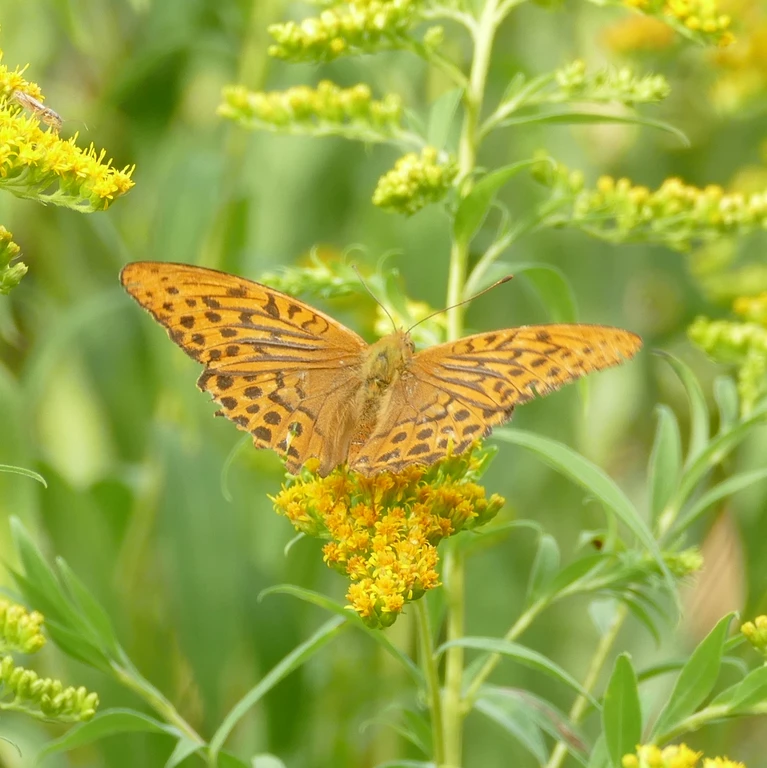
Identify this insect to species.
Argynnis paphia
